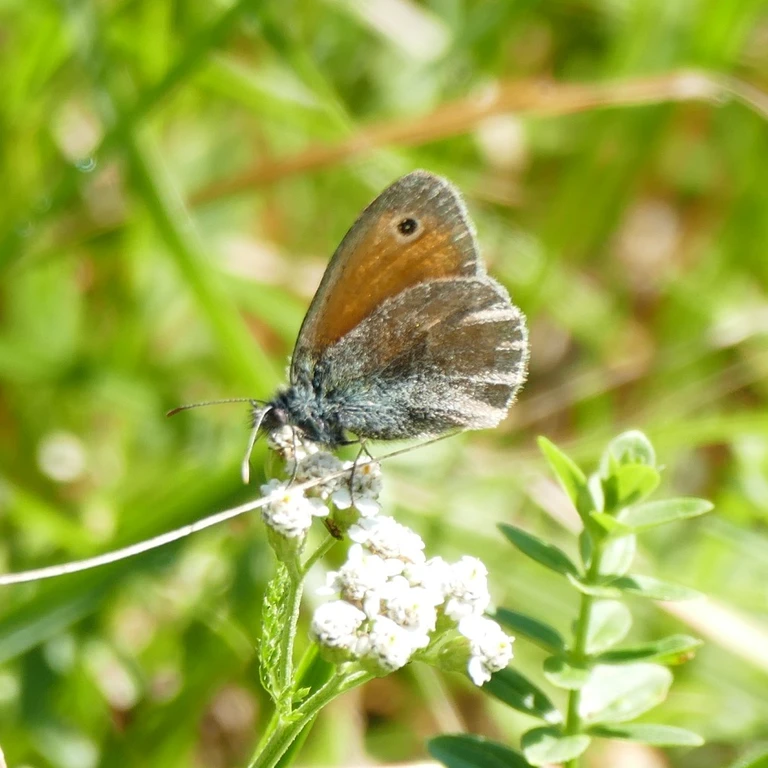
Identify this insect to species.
Coenonympha pamphilus
